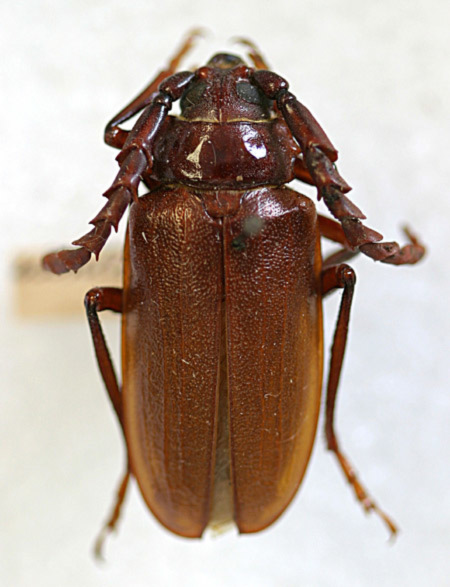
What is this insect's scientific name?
Prionus ineptus (also Prionus californicus)
